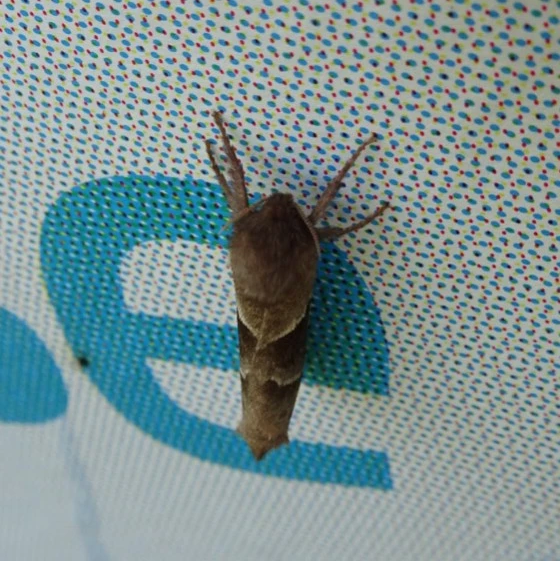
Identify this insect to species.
Triodia sylvina
